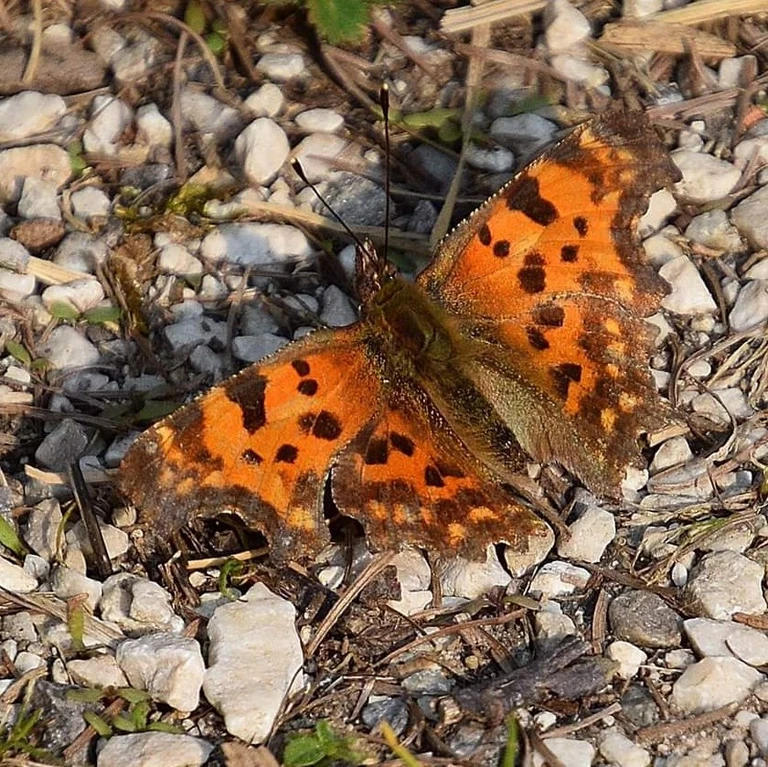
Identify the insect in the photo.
Polygonia c-album
